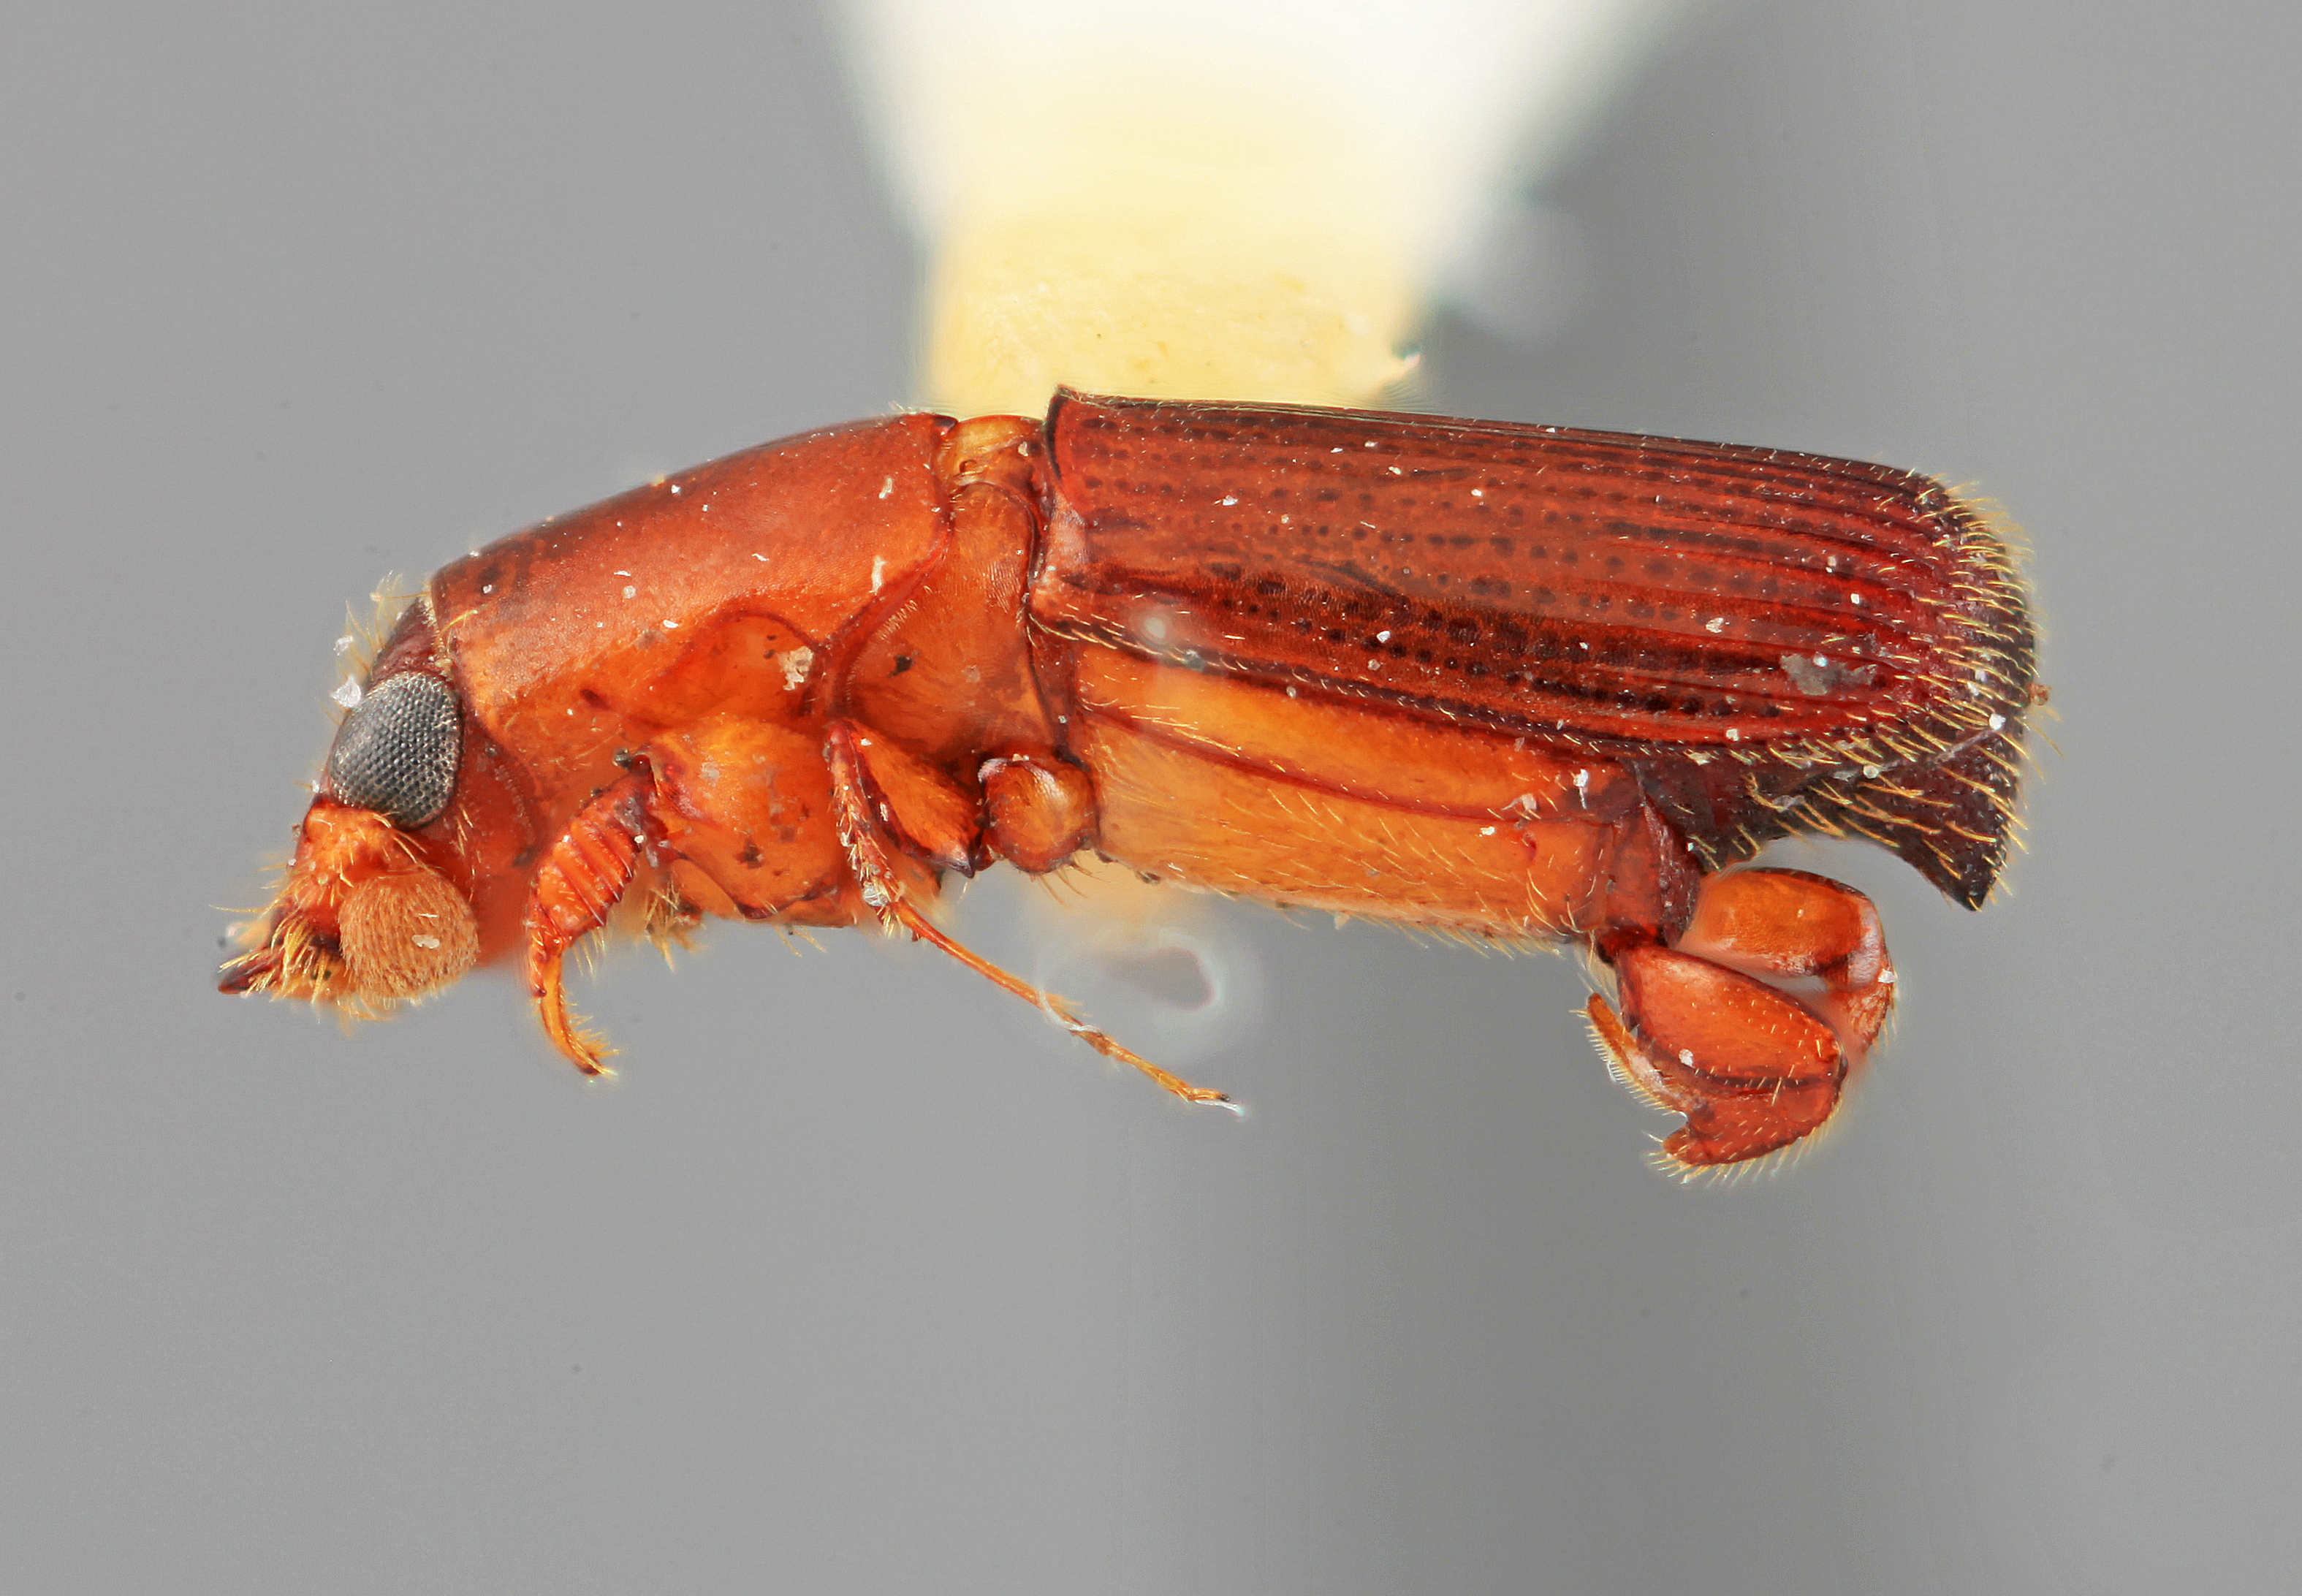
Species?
Platypus clunalis
